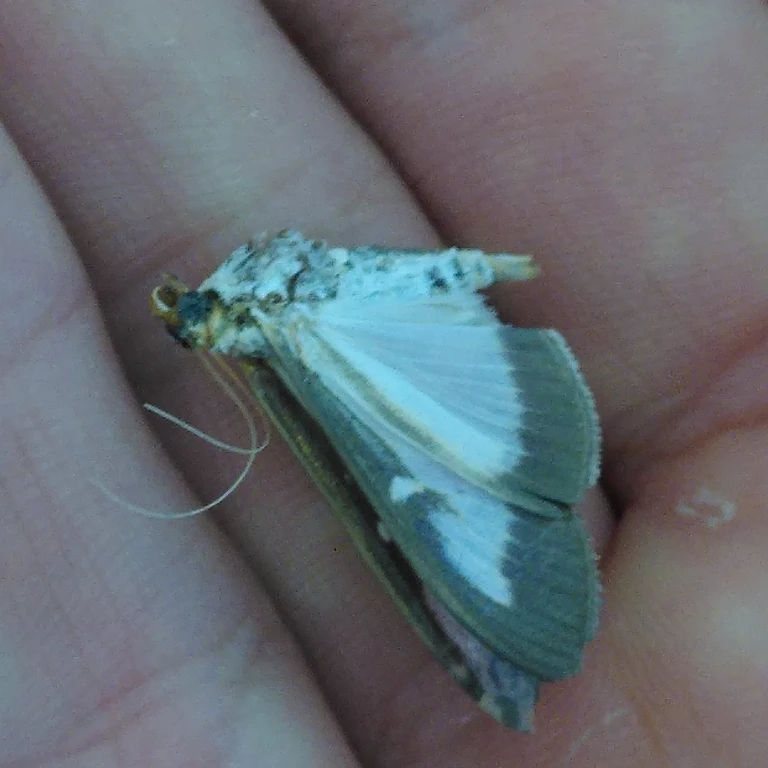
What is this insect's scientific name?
Cydalima perspectalis
